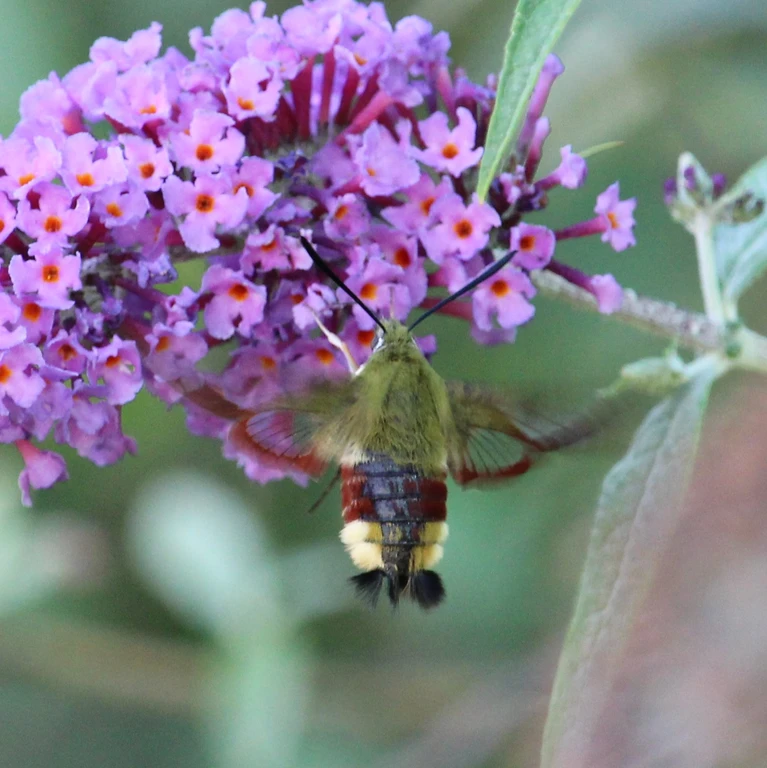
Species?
Hemaris fuciformis
